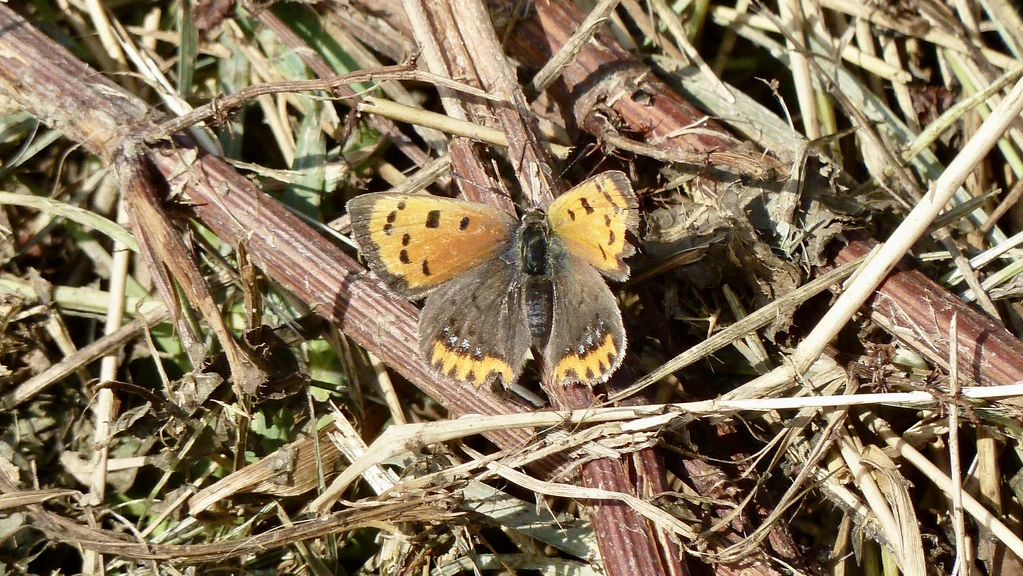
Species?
Lycaena phlaeas
